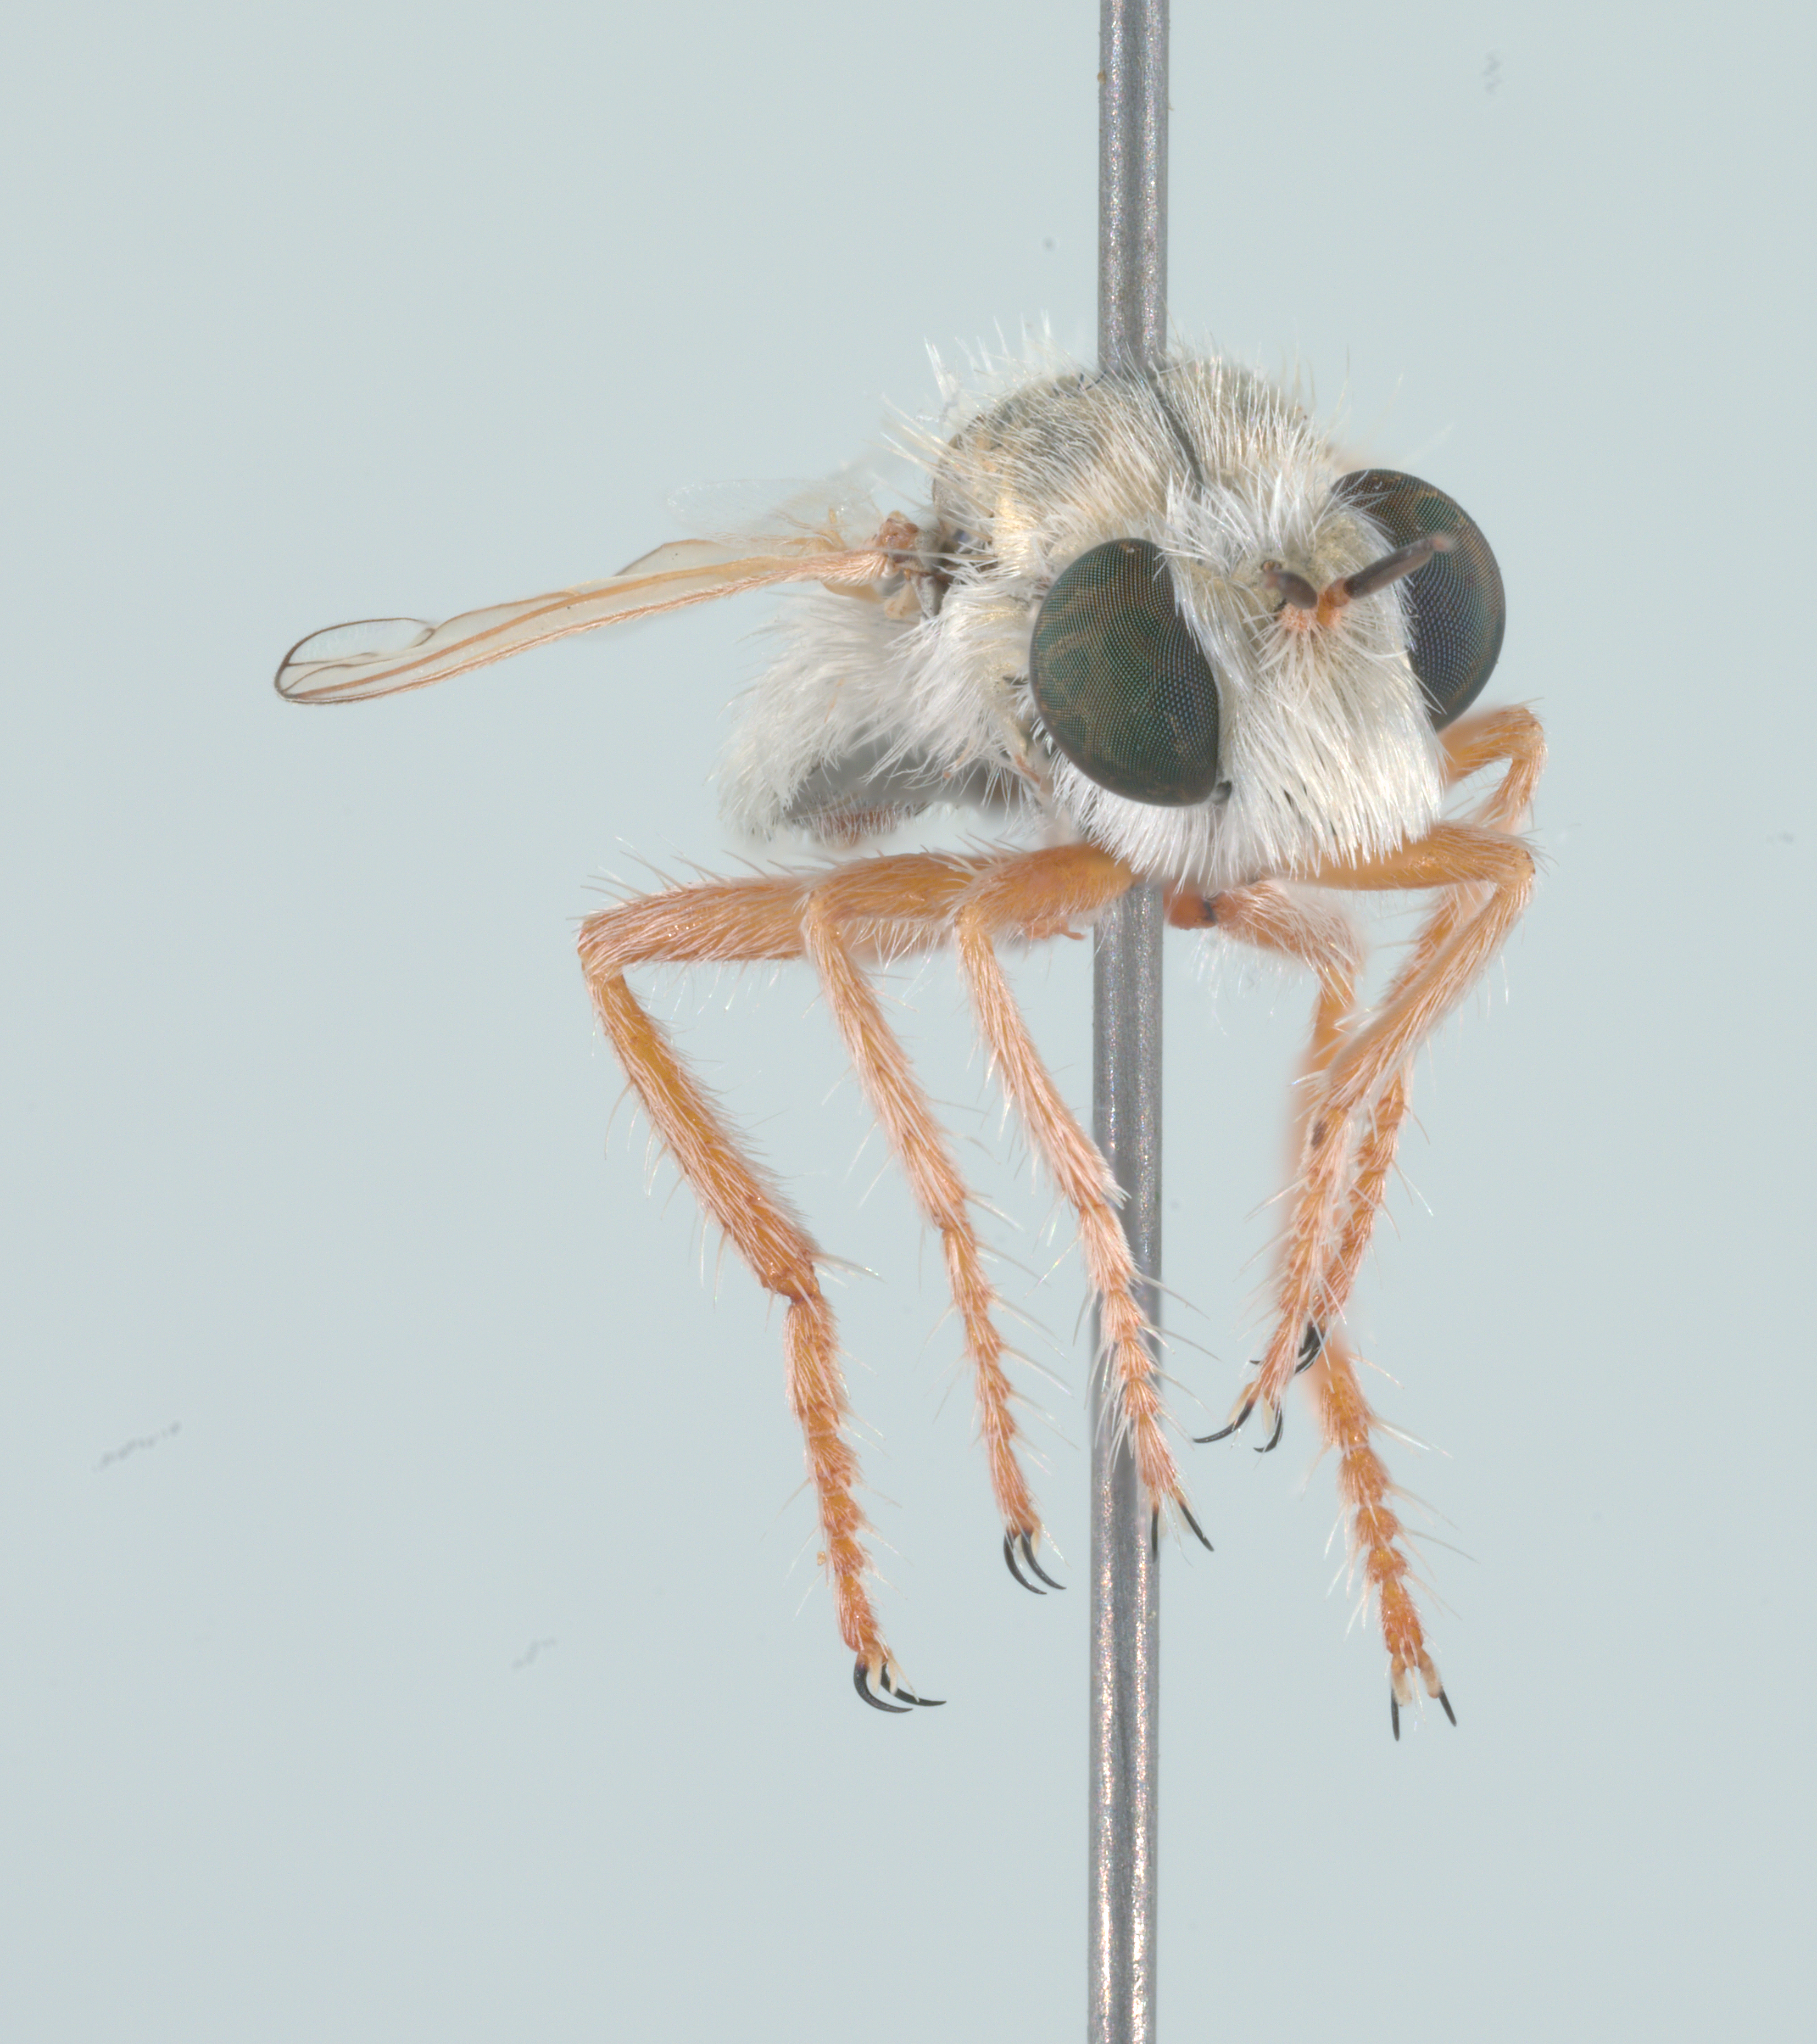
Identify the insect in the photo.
Prytanomyia kochi (also Prytanomyia albida)
